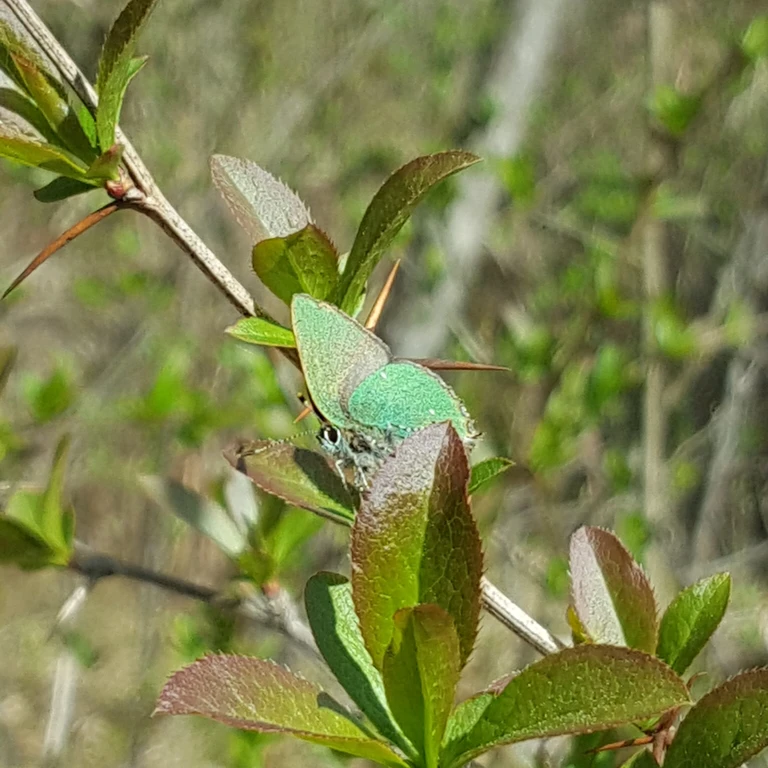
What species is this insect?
Callophrys rubi
